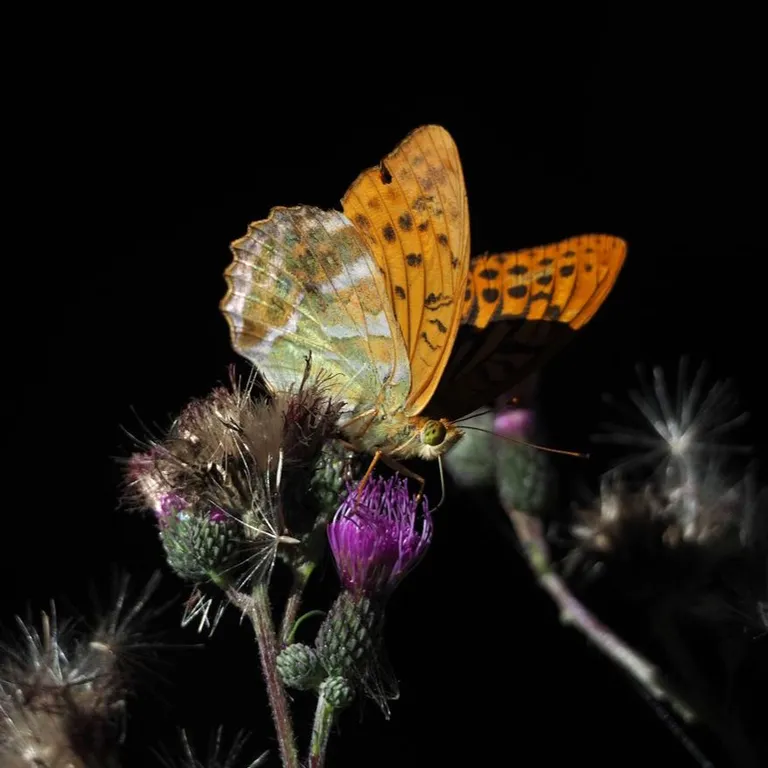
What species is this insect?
Argynnis paphia
